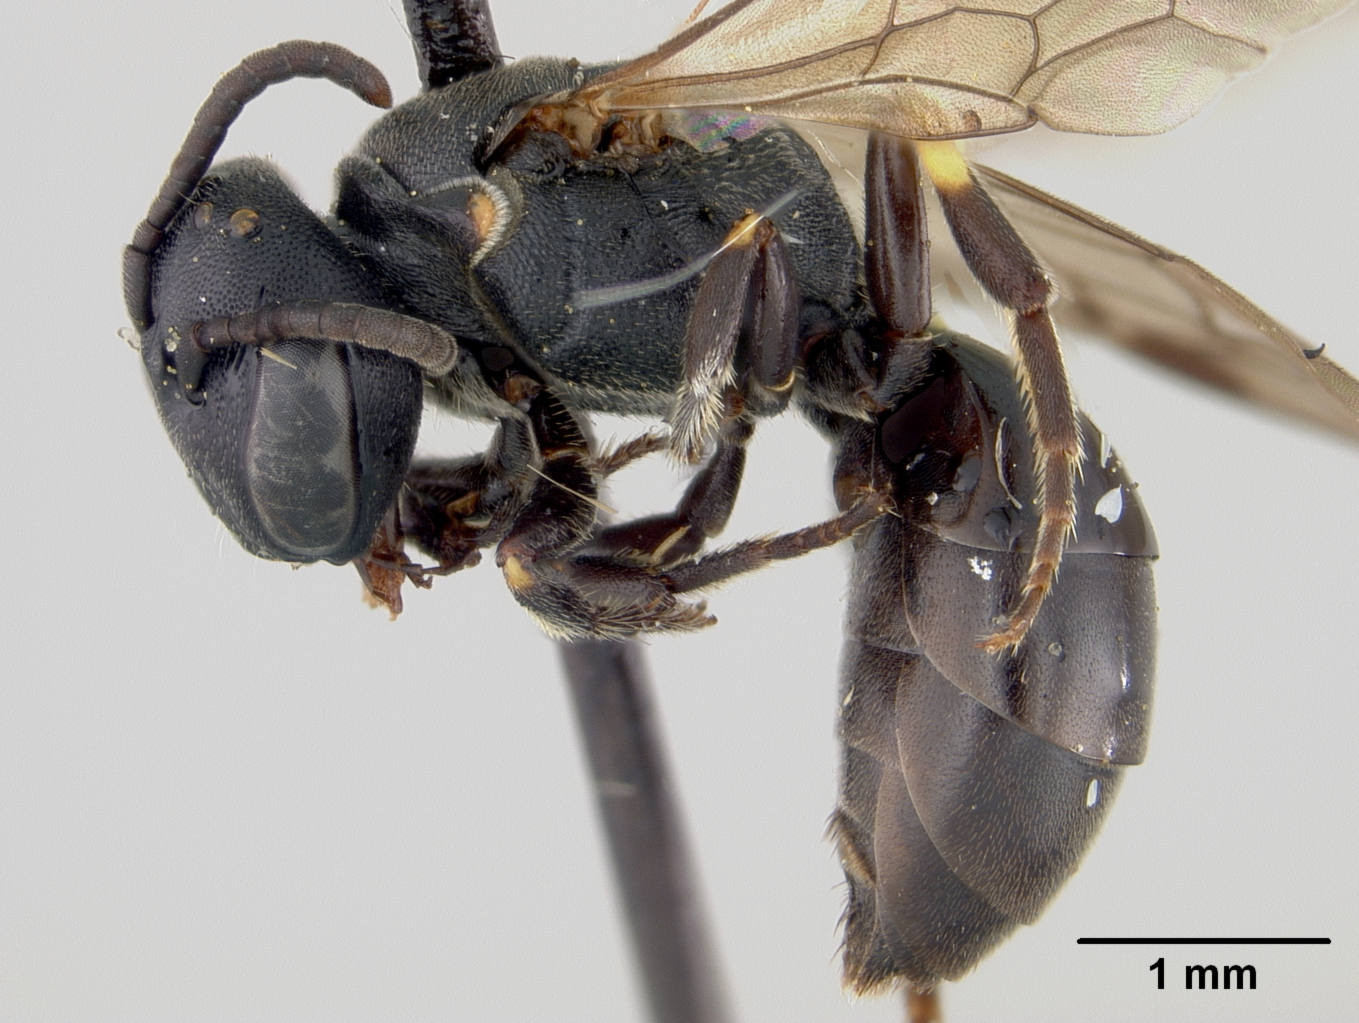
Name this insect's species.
Hylaeus atromicans
